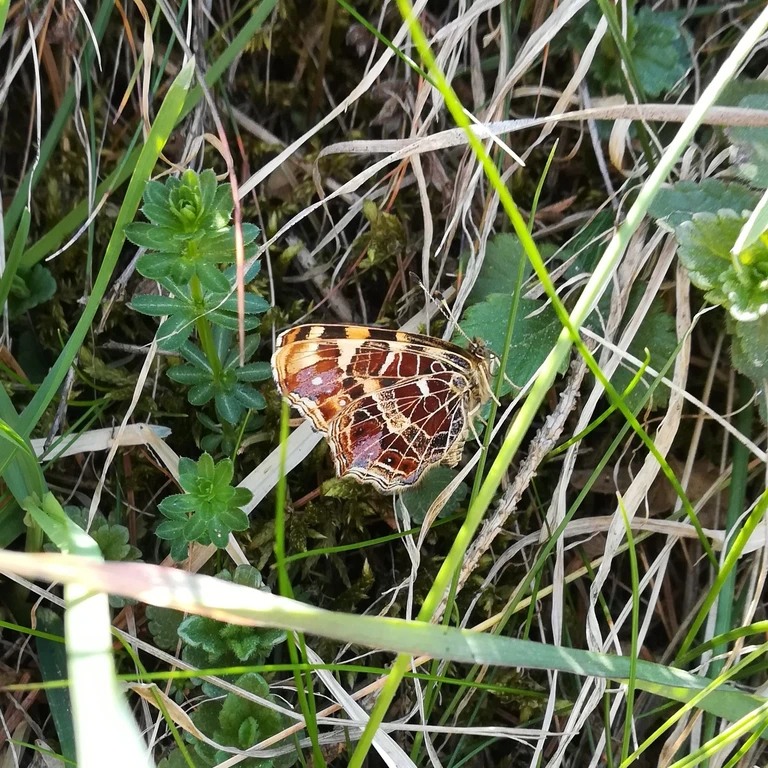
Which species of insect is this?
Araschnia levana
